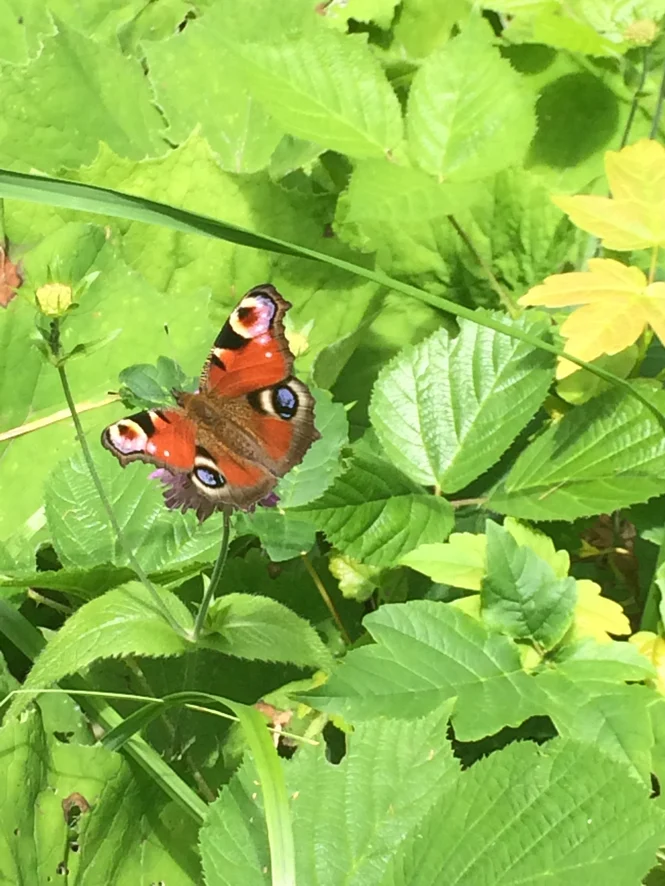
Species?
Aglais io
